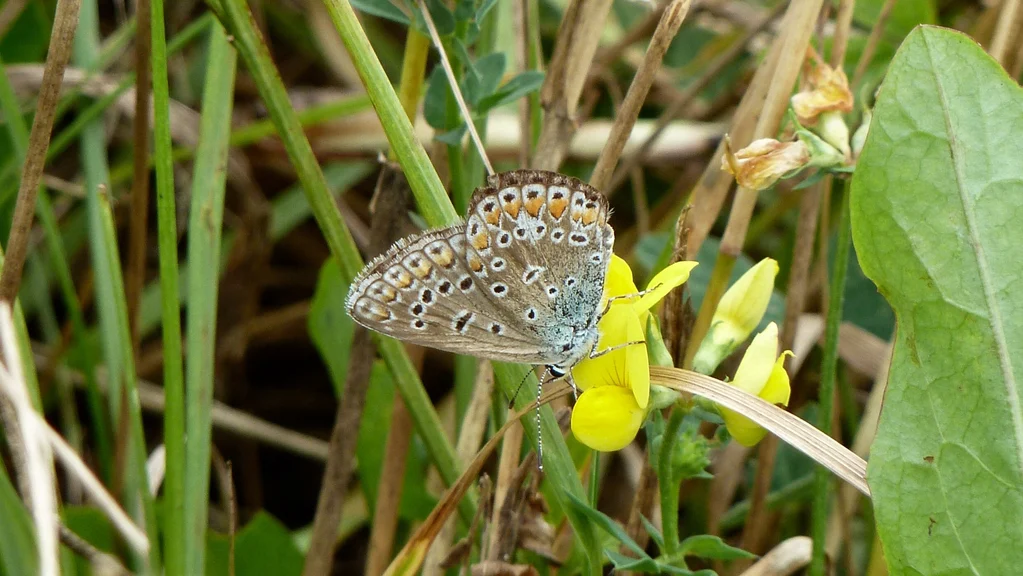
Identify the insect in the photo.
Polyommatus icarus
